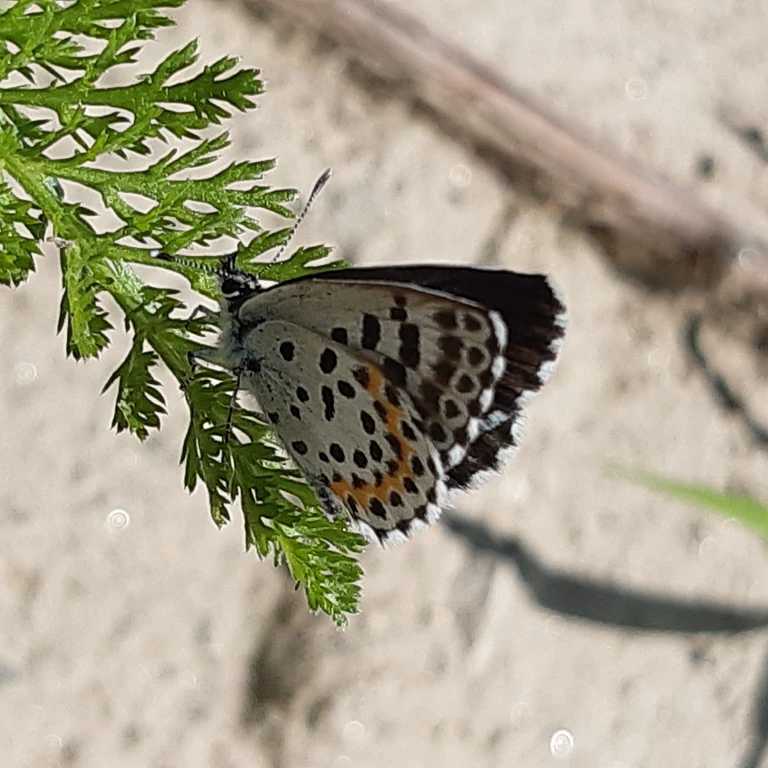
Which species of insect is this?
Scolitantides orion
